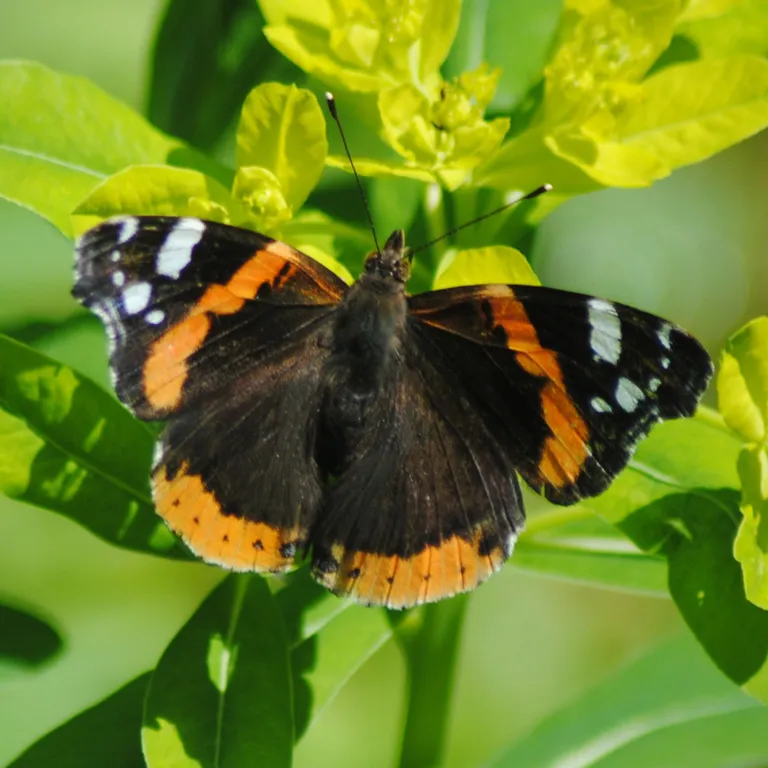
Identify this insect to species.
Vanessa atalanta
